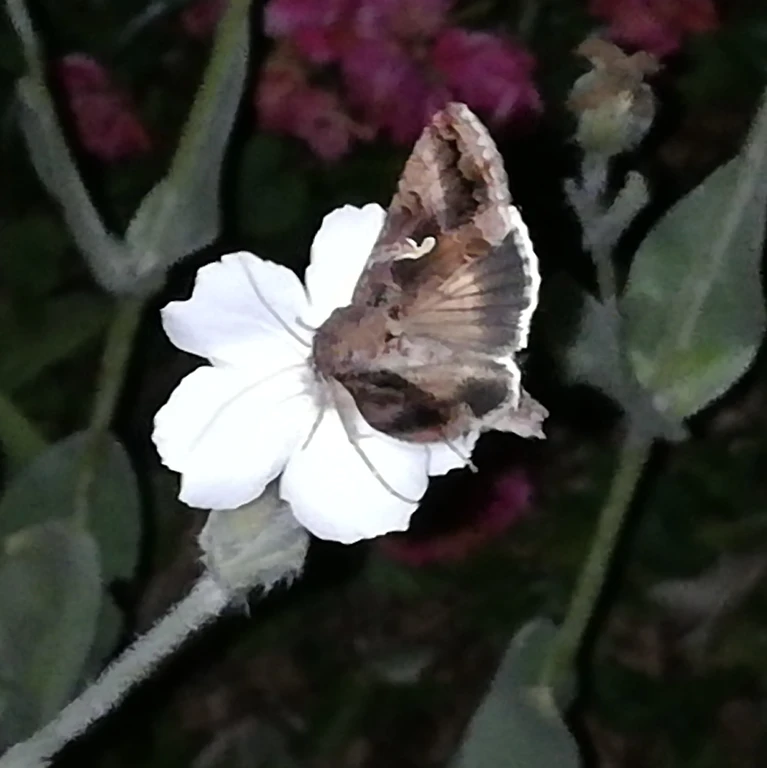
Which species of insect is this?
Autographa gamma
